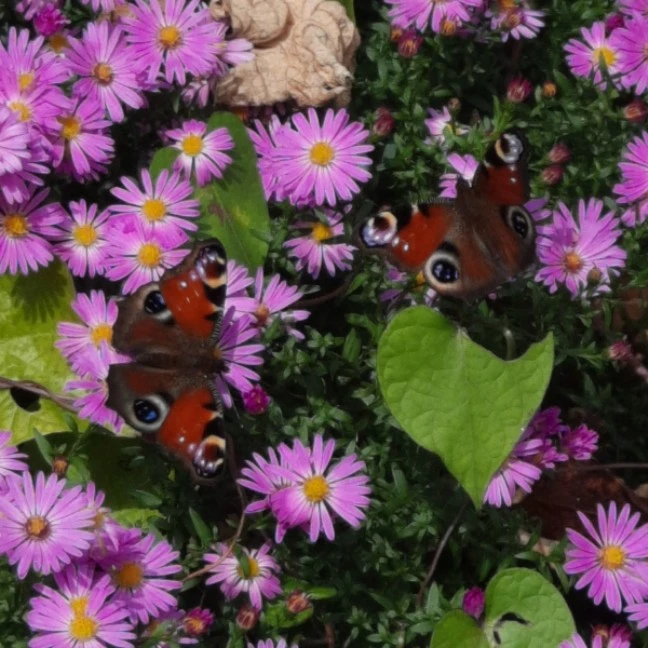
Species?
Aglais io
